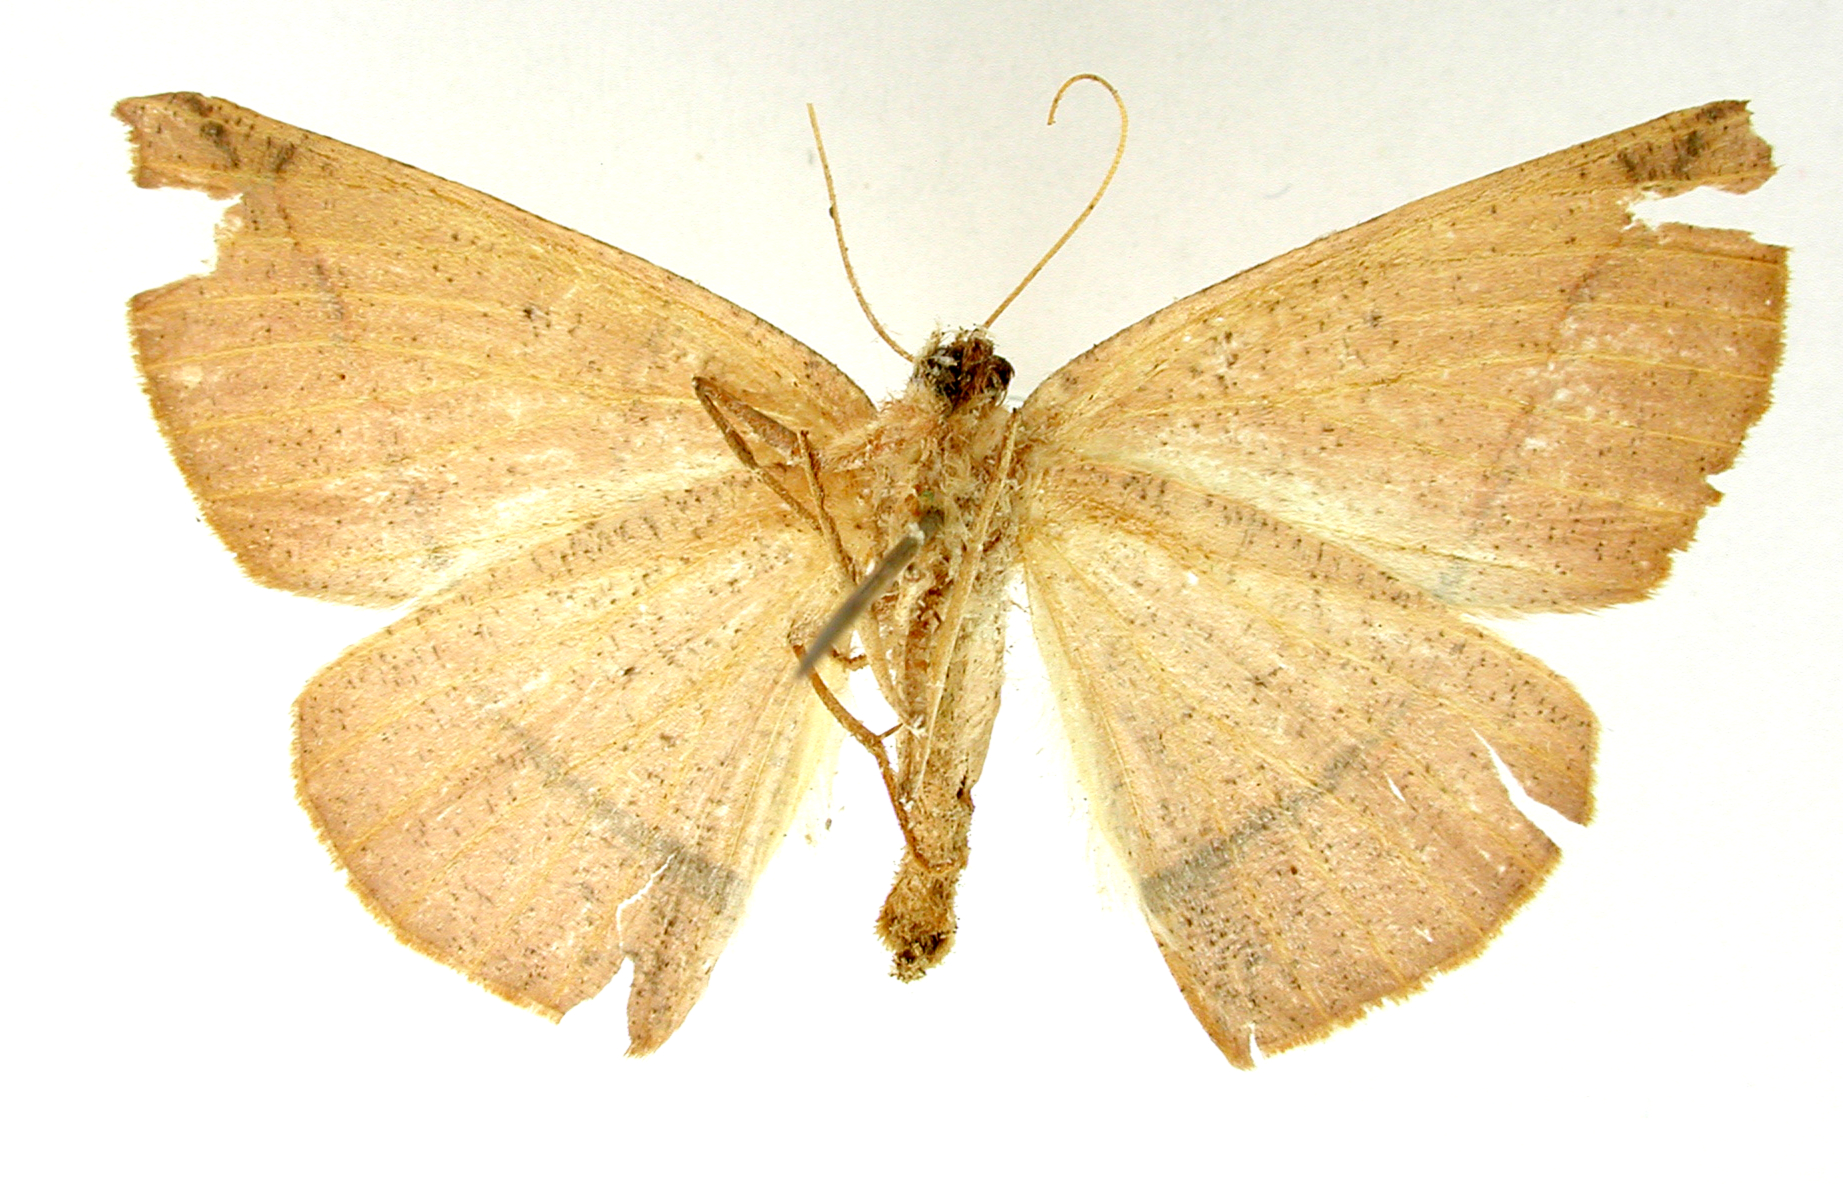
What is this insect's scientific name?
Herbita divisa
